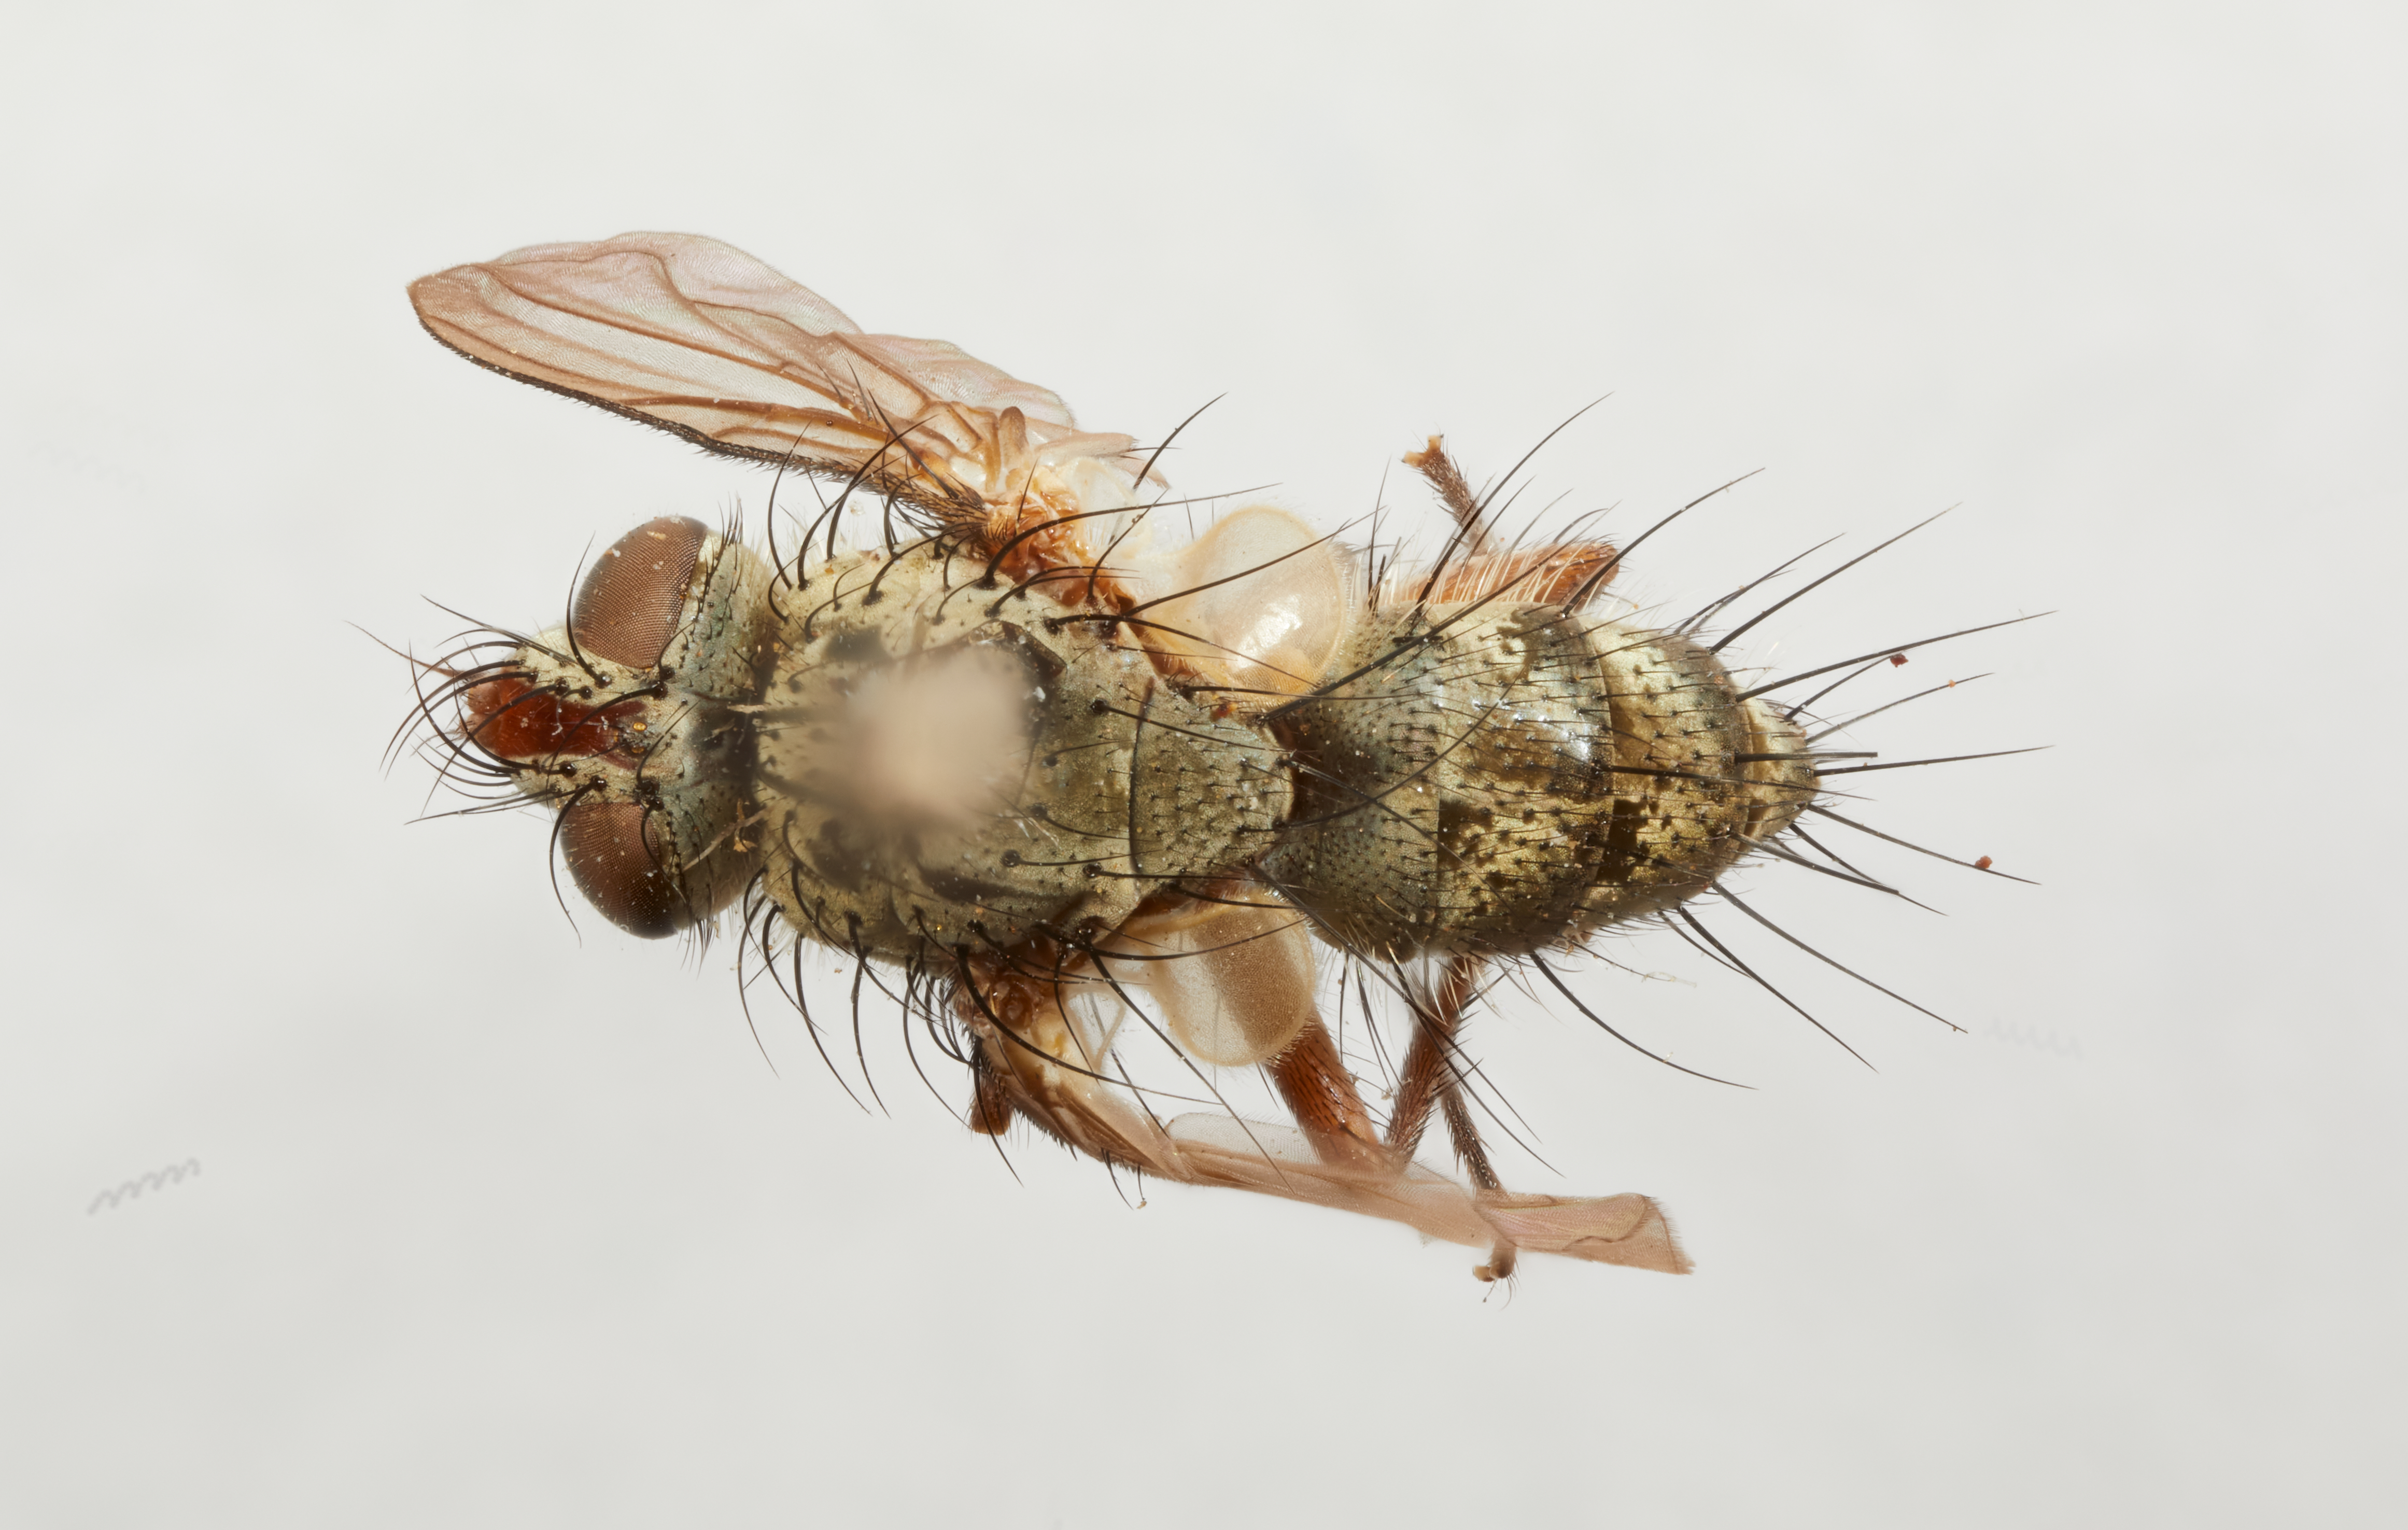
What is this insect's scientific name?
Micronychiops aurescens
